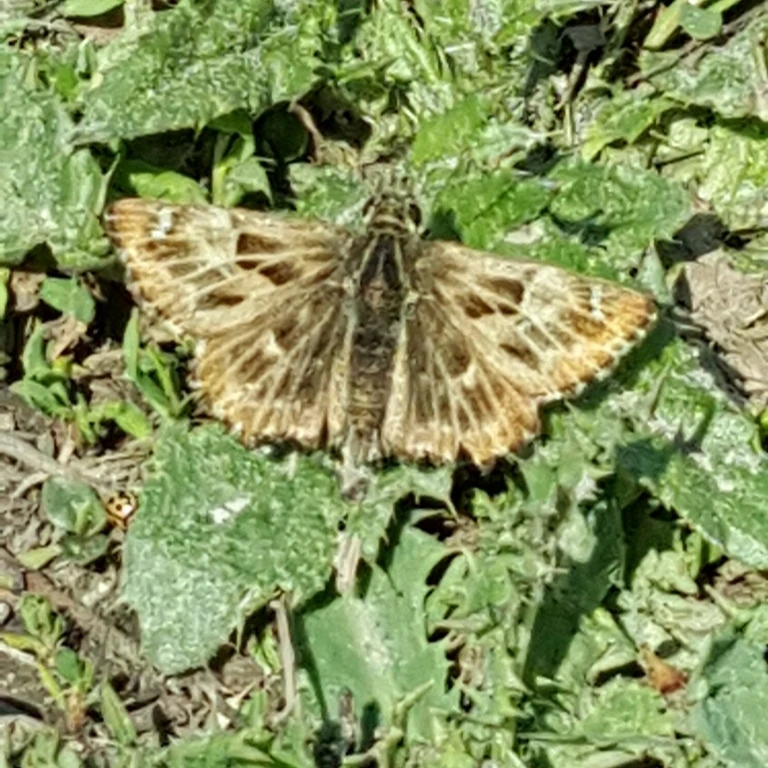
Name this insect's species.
Carcharodus alceae
